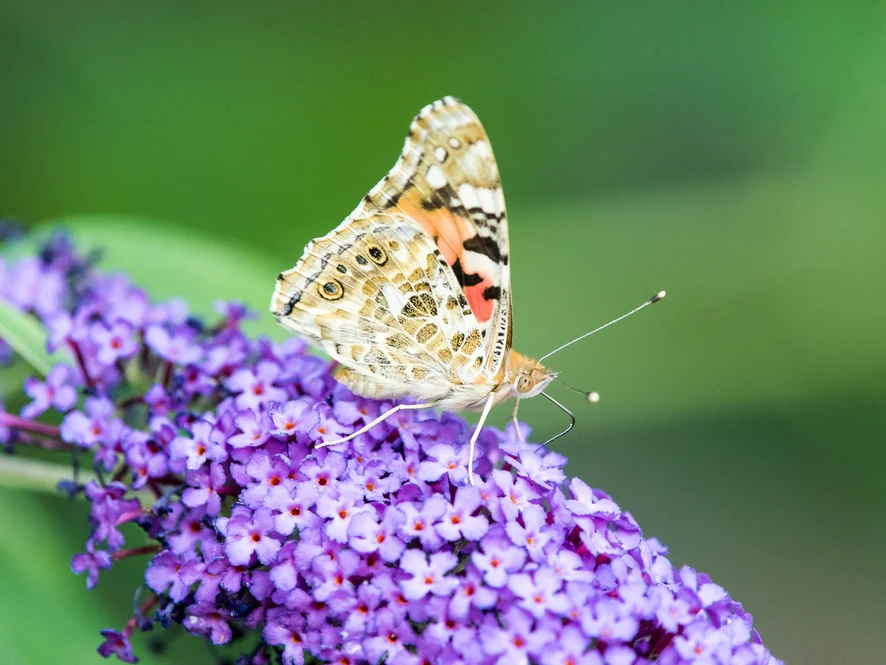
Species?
Vanessa cardui
